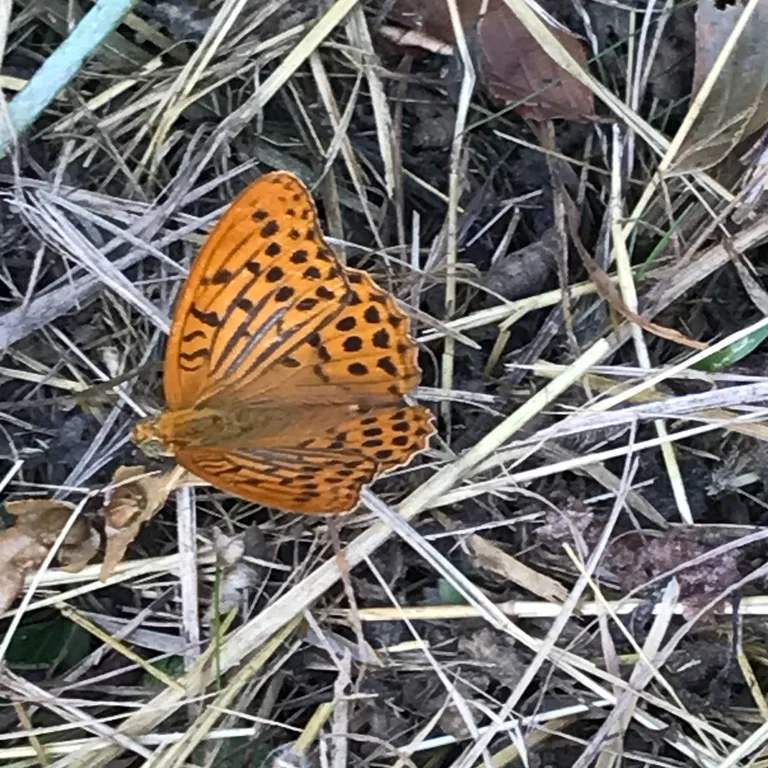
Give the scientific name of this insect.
Argynnis paphia
